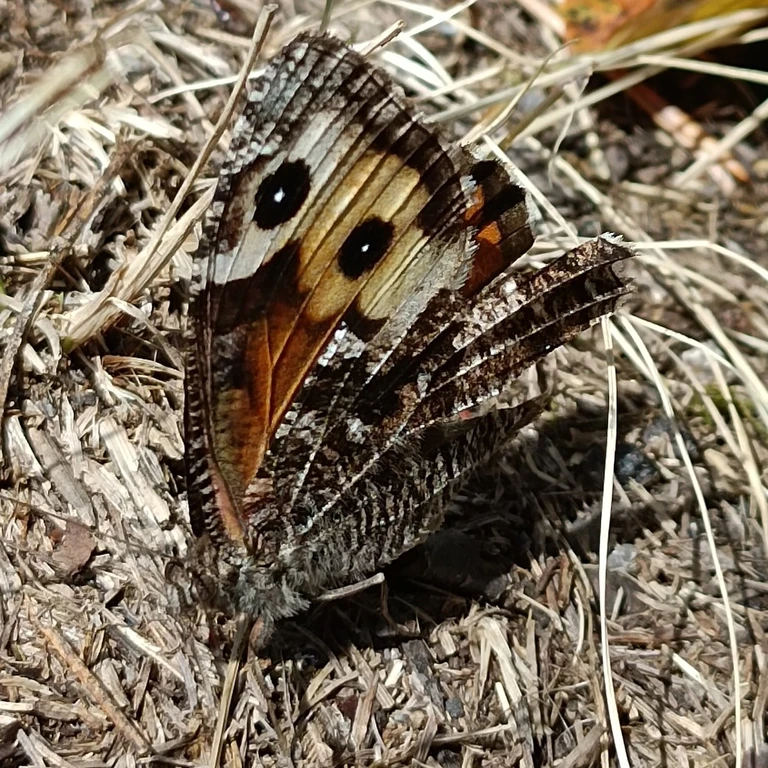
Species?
Hipparchia semele
